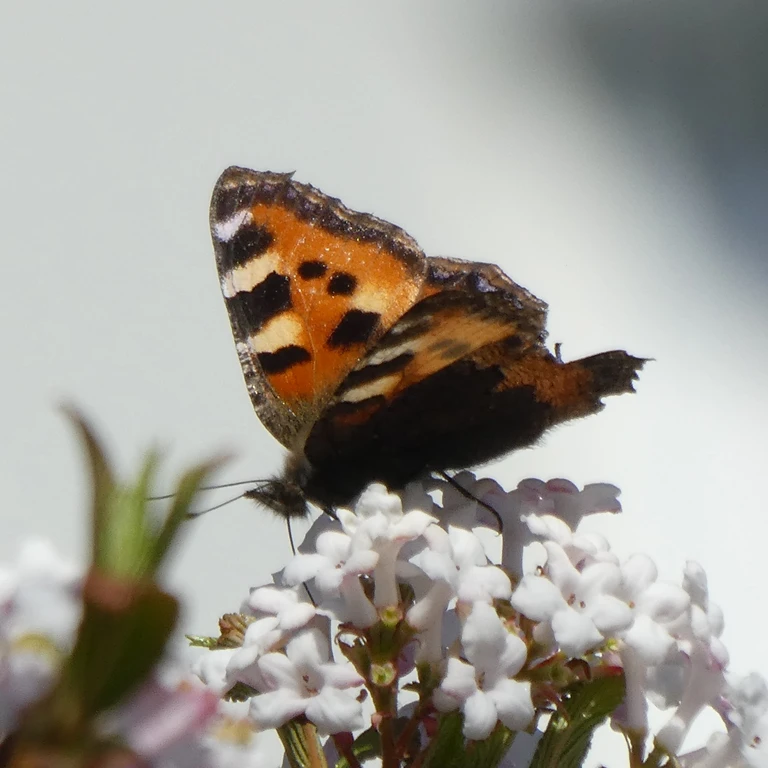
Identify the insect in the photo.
Aglais urticae
